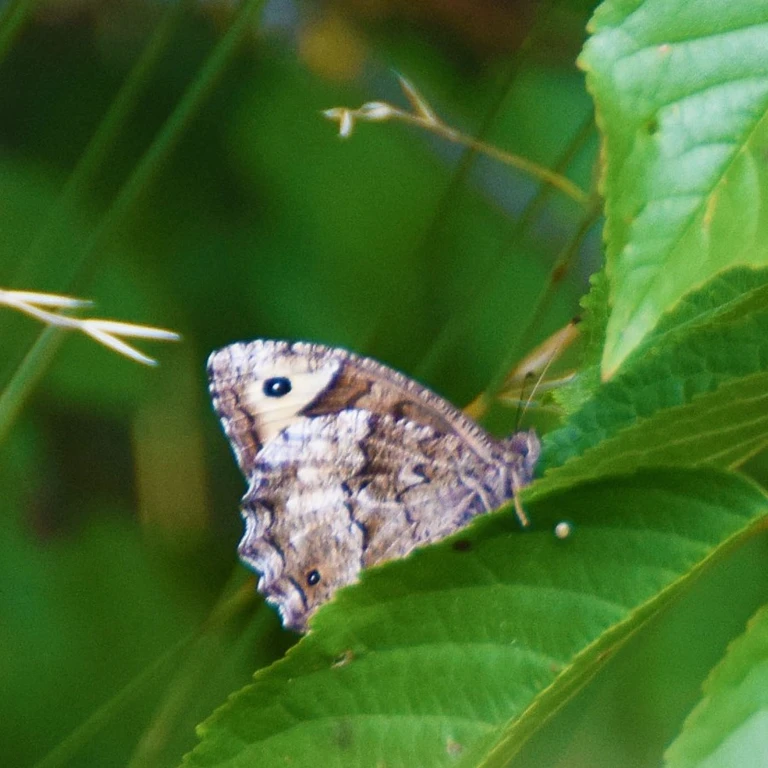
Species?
Hipparchia fagi
